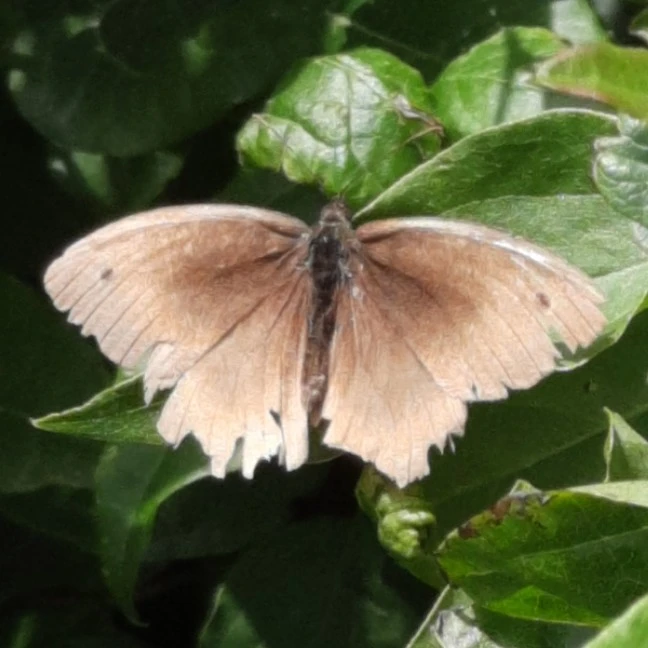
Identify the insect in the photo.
Maniola jurtina
